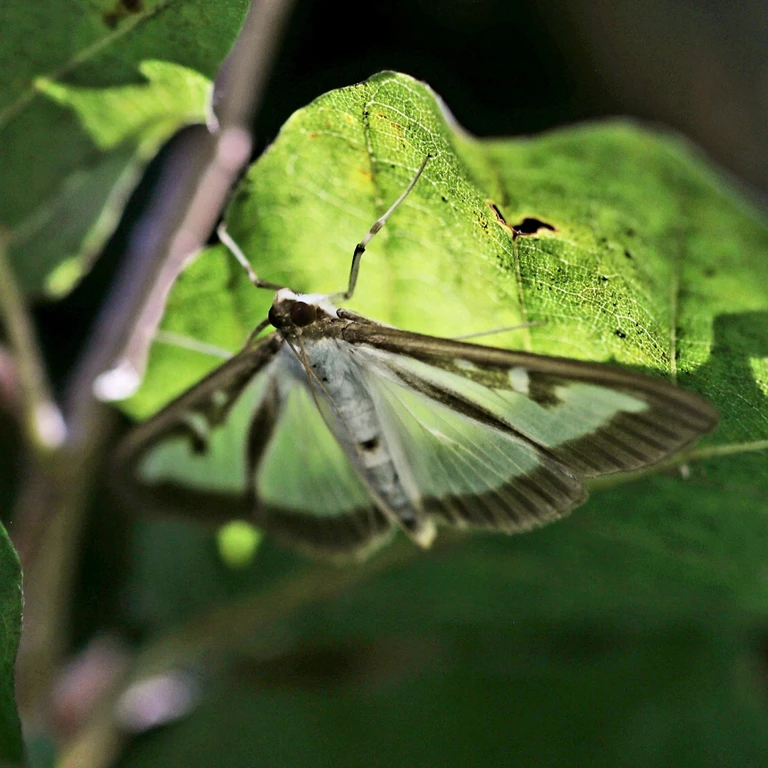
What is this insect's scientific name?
Cydalima perspectalis
